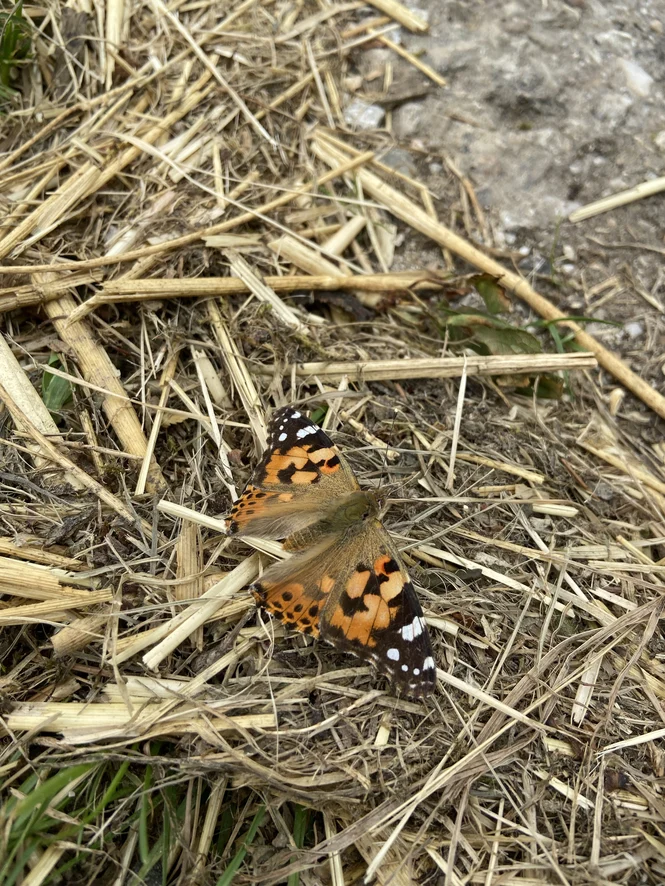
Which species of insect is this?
Vanessa cardui
